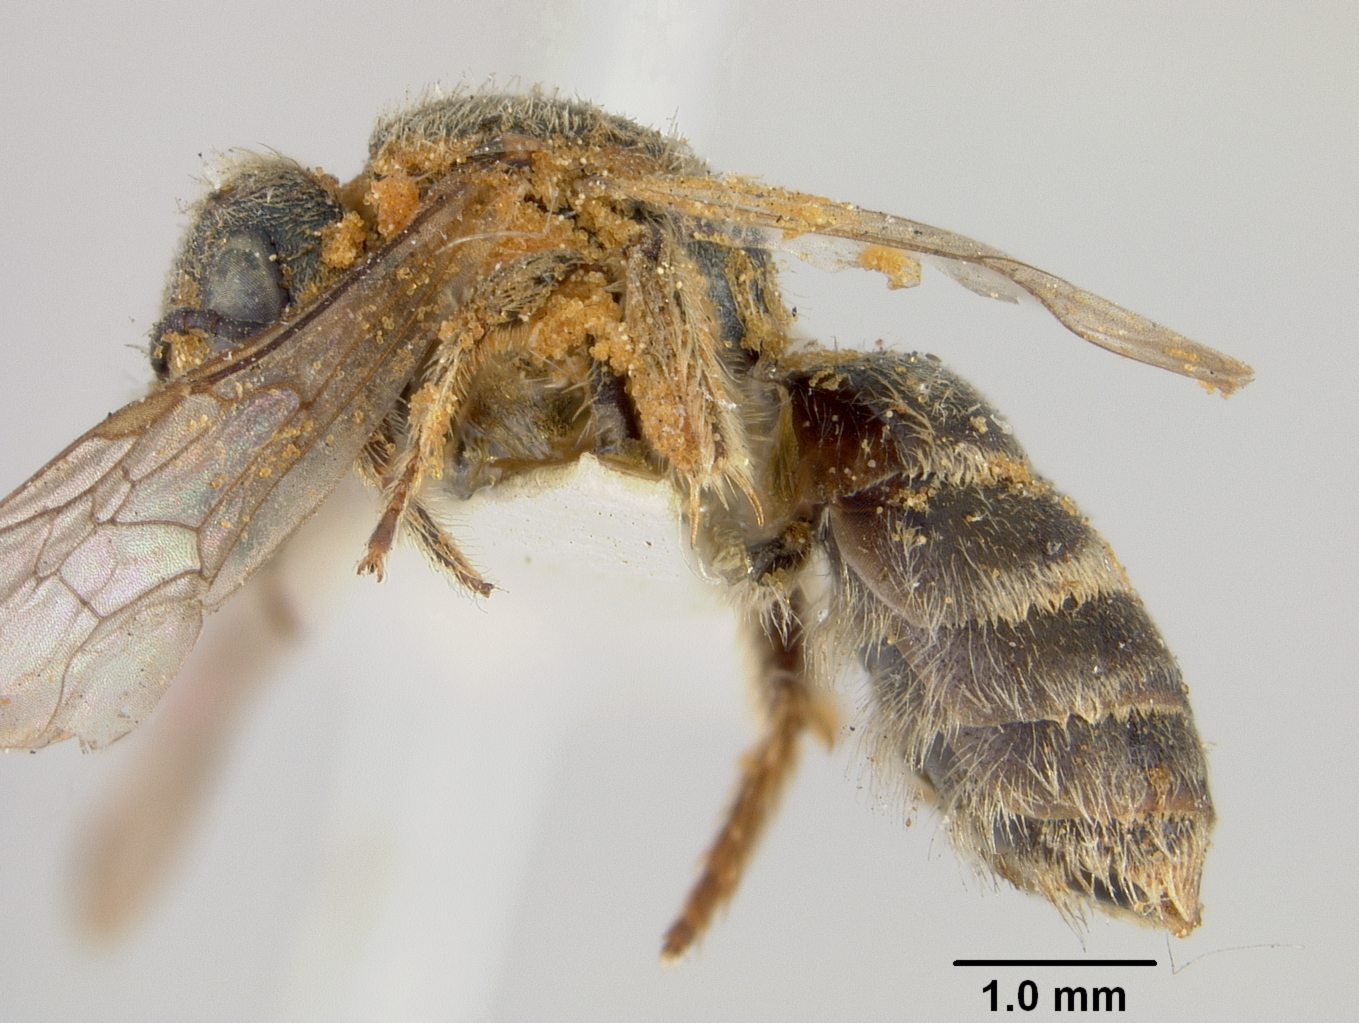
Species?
Halictus catalinensis
